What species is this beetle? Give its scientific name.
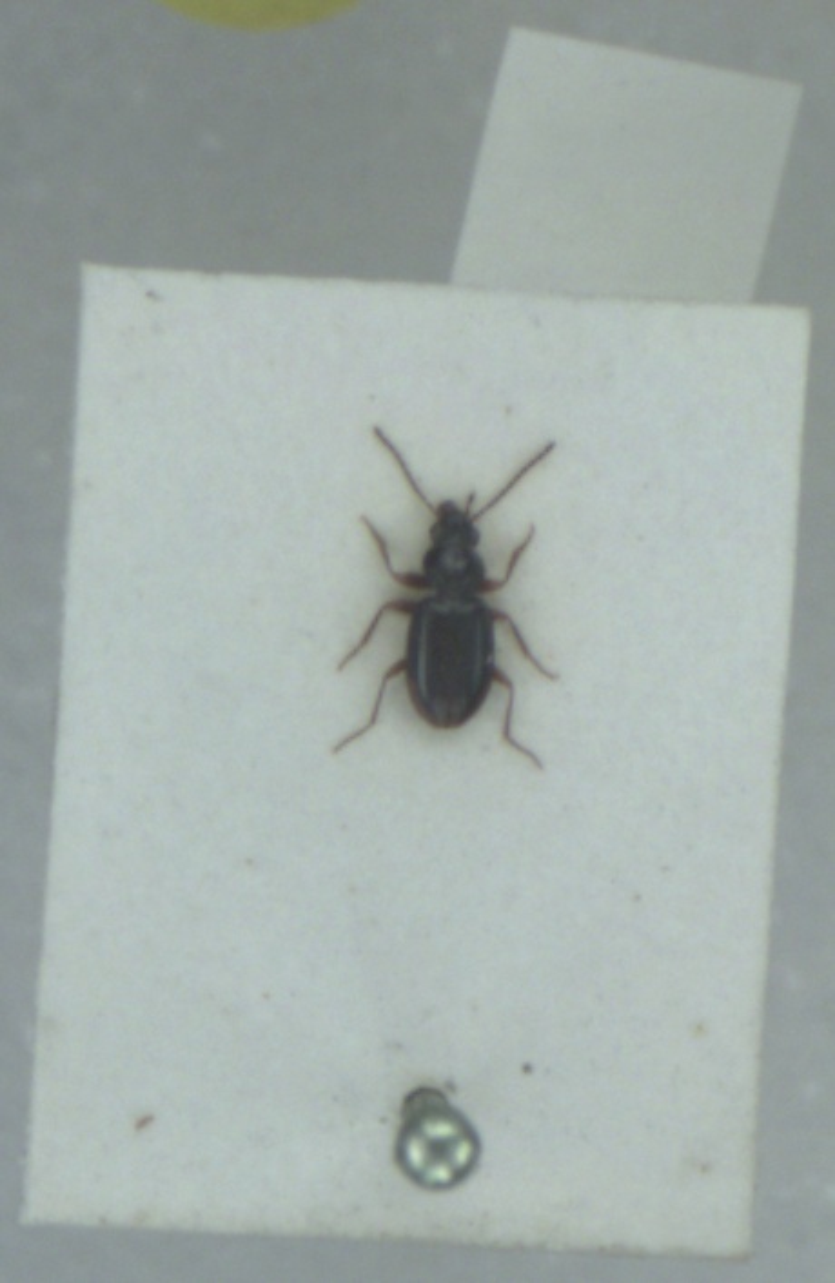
Bembidion clarkei
